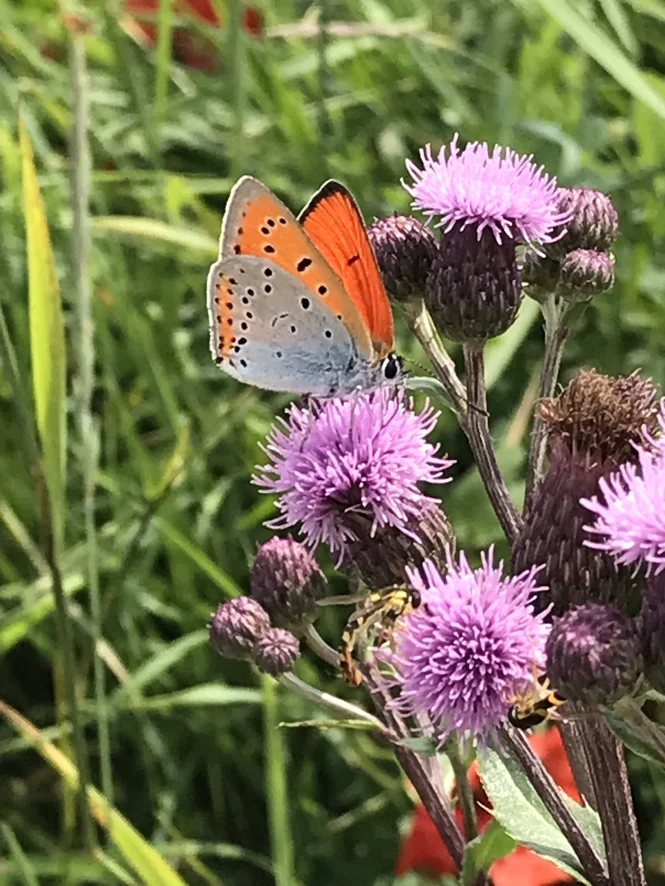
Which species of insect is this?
Lycaena dispar
